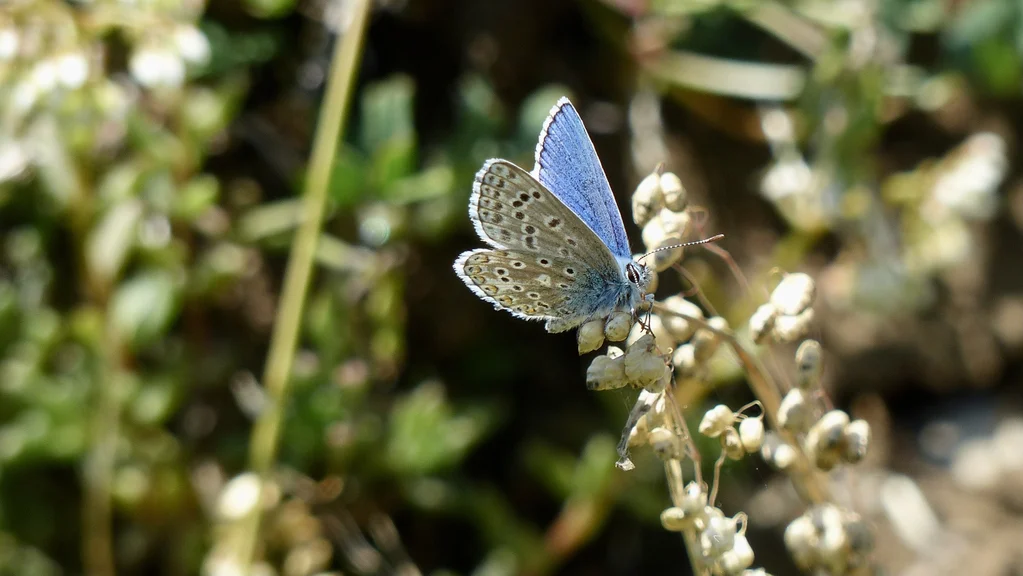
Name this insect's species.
Lysandra bellargus
